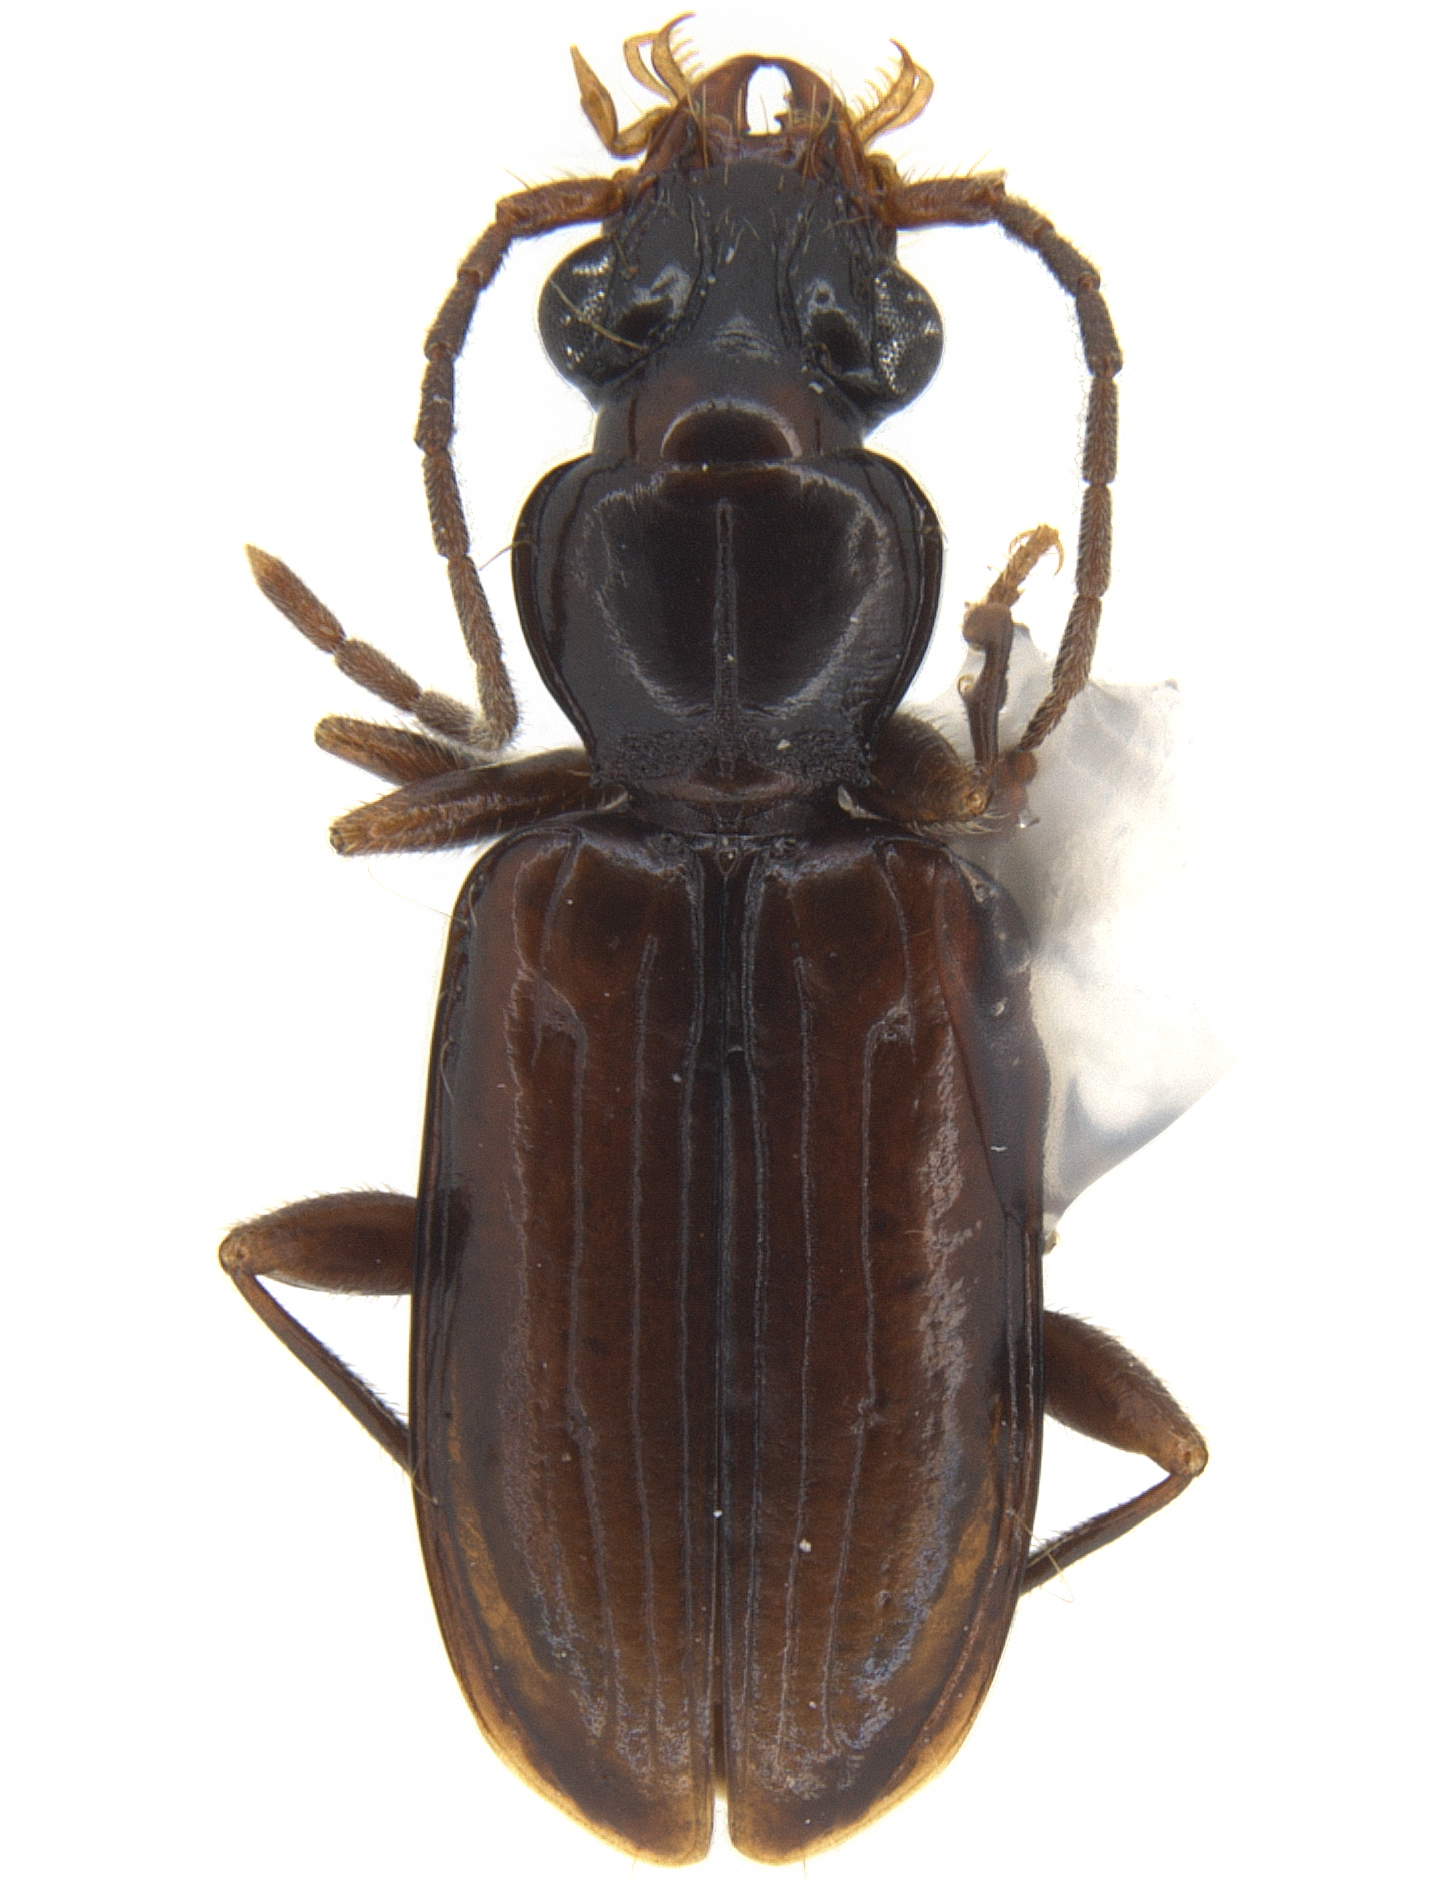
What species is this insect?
Cnides jeanneli
